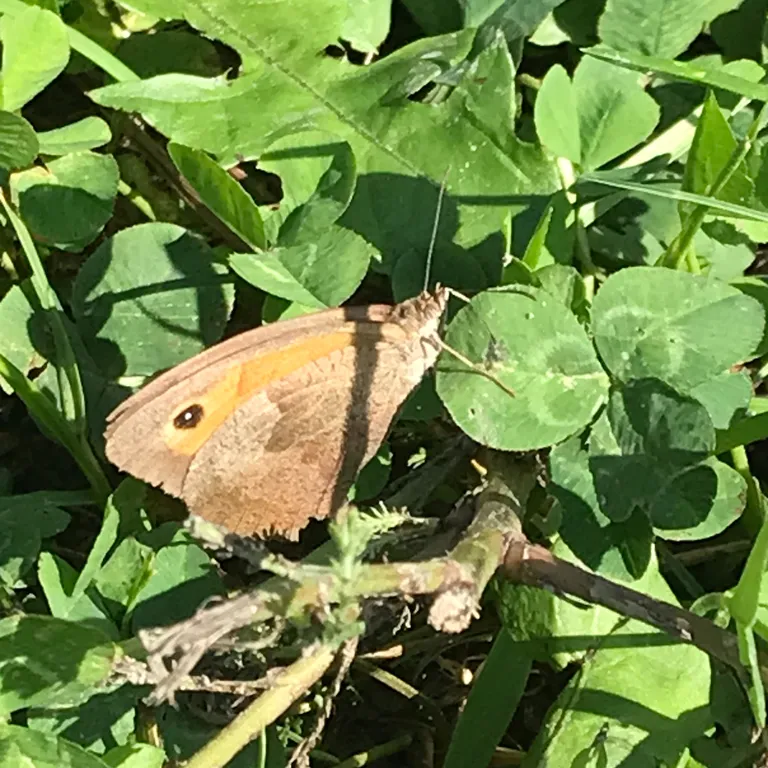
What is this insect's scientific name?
Maniola jurtina
